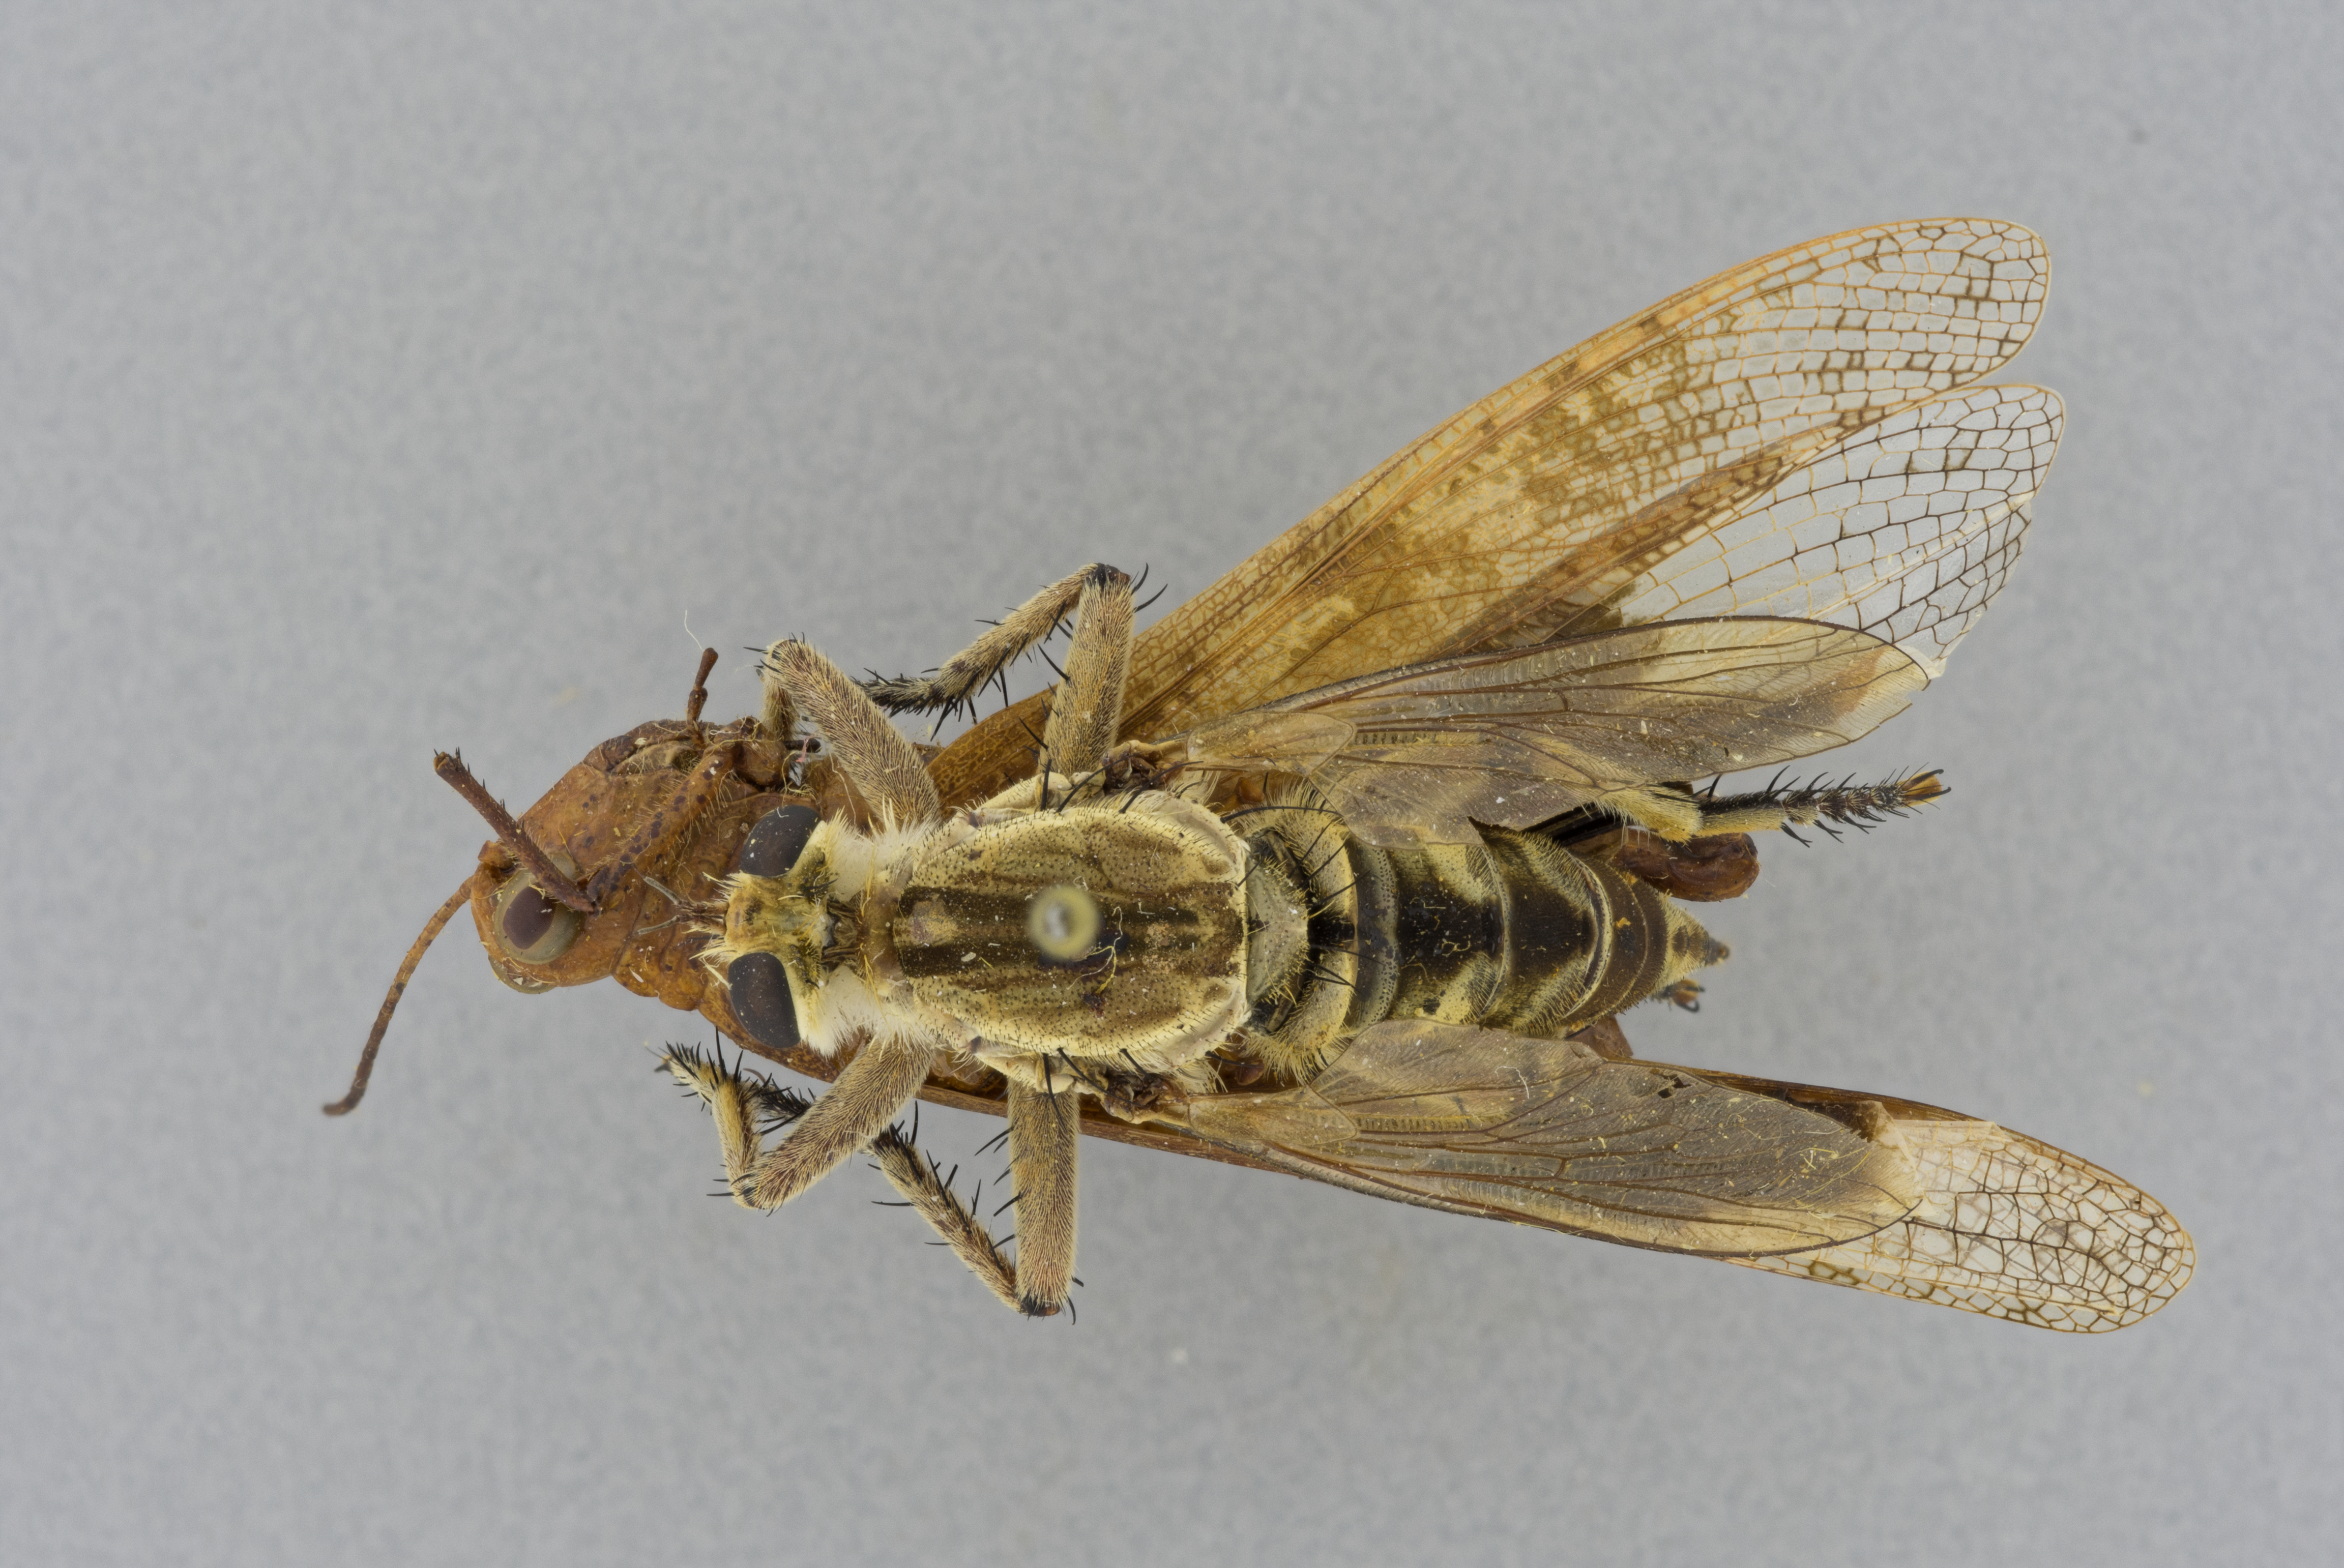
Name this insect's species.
Triorla interrupta
